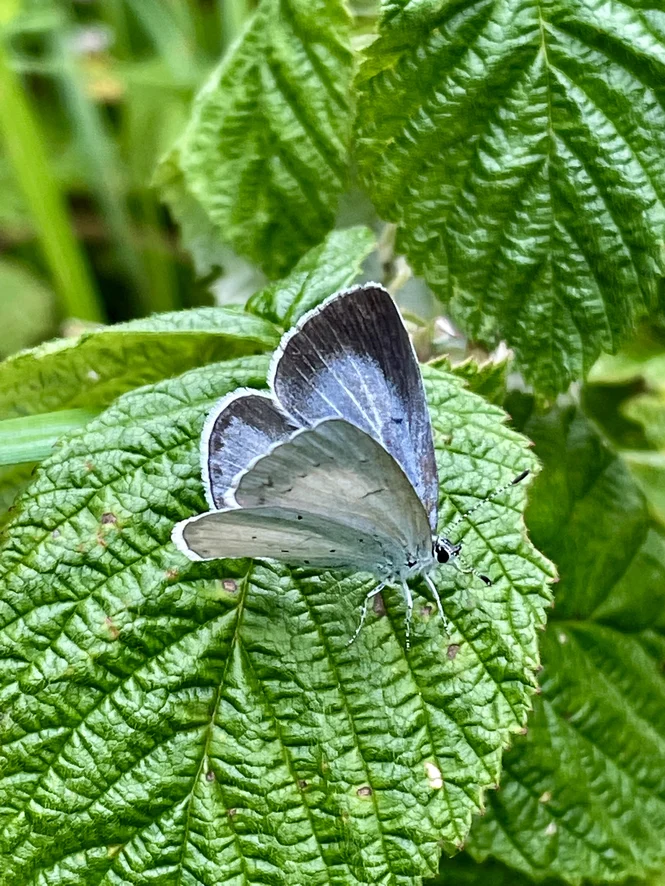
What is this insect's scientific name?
Celastrina argiolus
